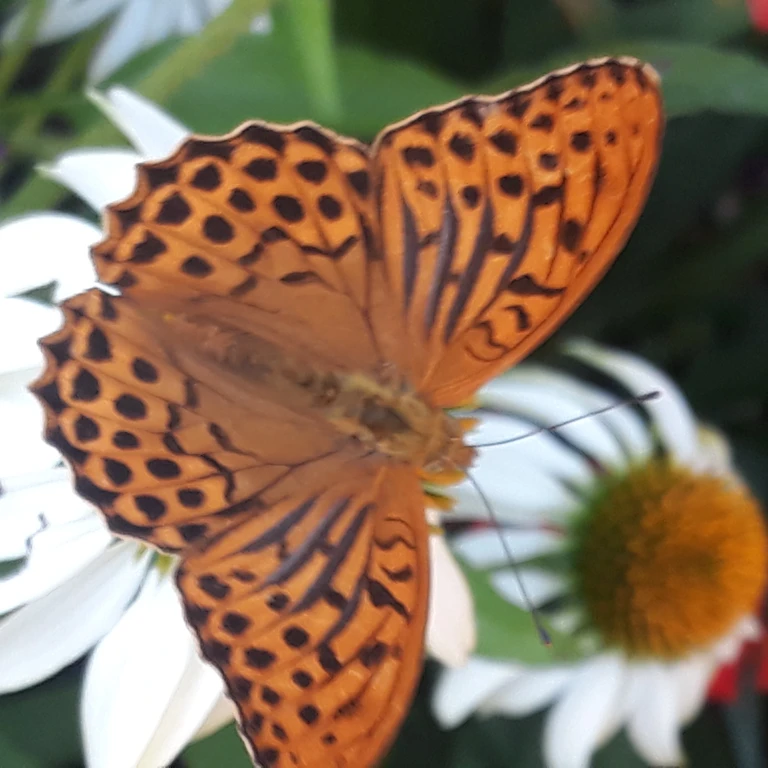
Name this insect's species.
Argynnis paphia
